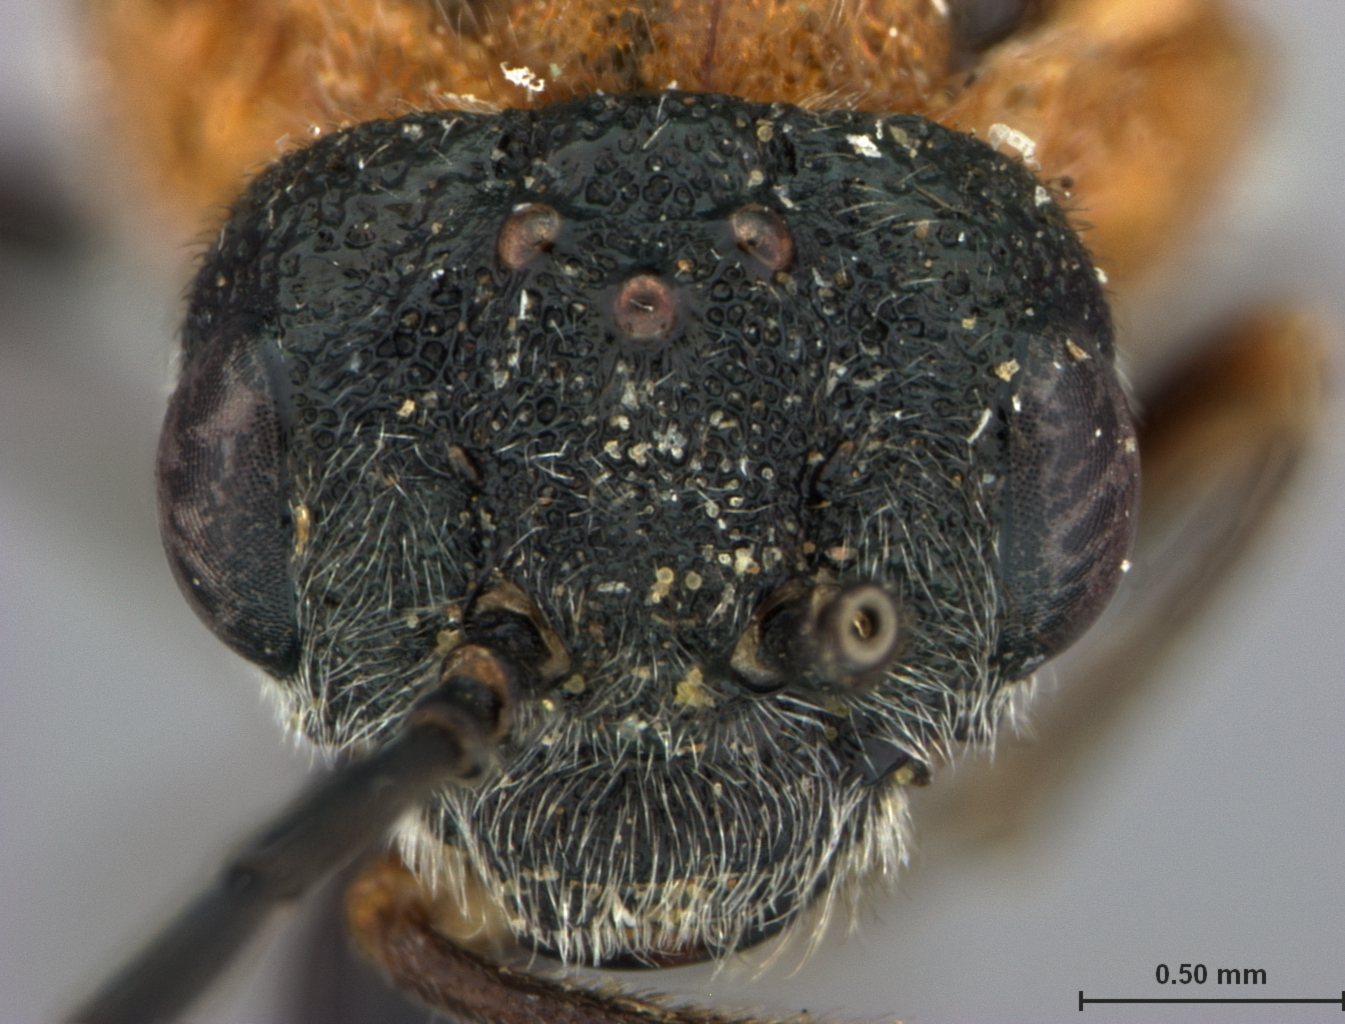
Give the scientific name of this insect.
Dolerus acer
